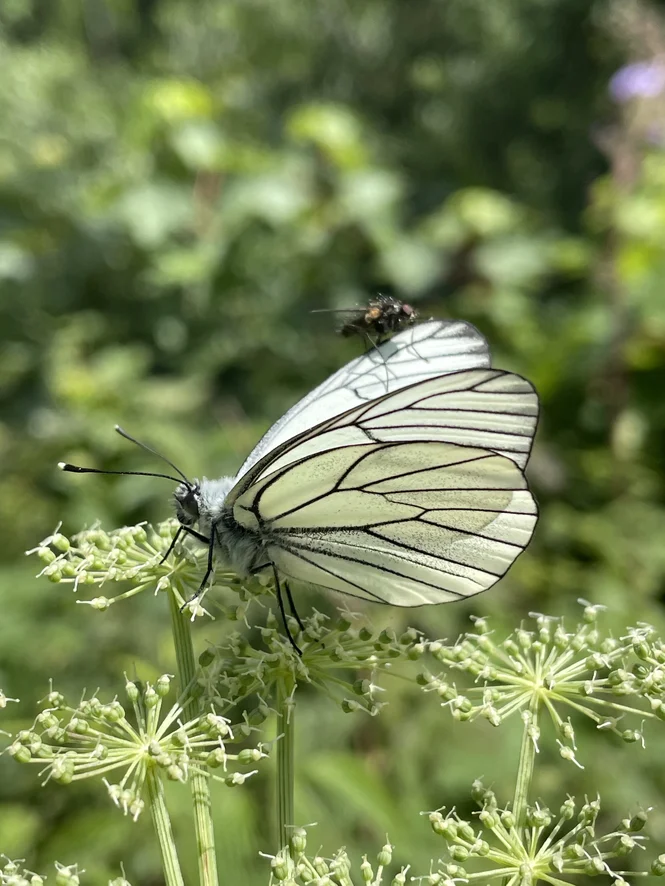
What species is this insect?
Aporia crataegi
